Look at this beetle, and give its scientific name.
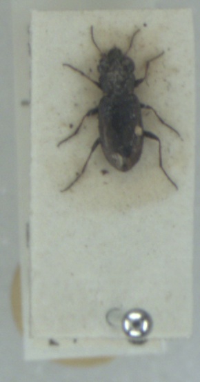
Notiophilus quadripunctatus
